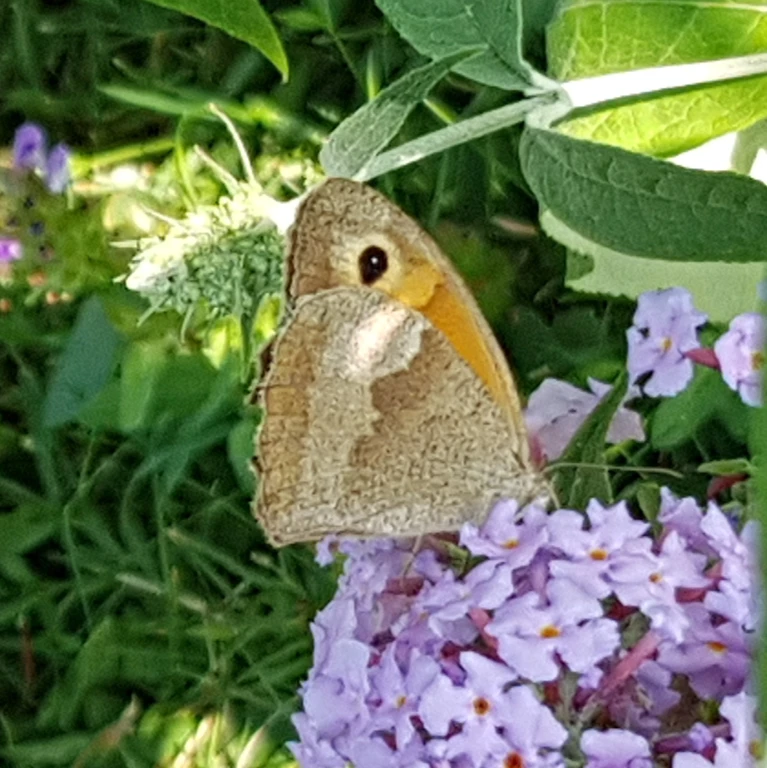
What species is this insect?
Maniola jurtina
